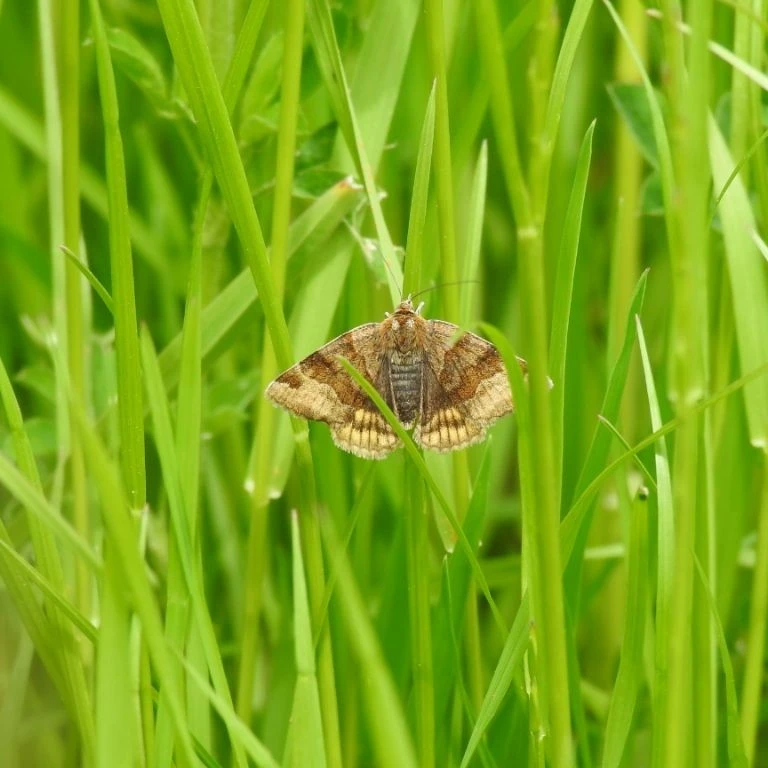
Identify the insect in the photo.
Euclidia glyphica
